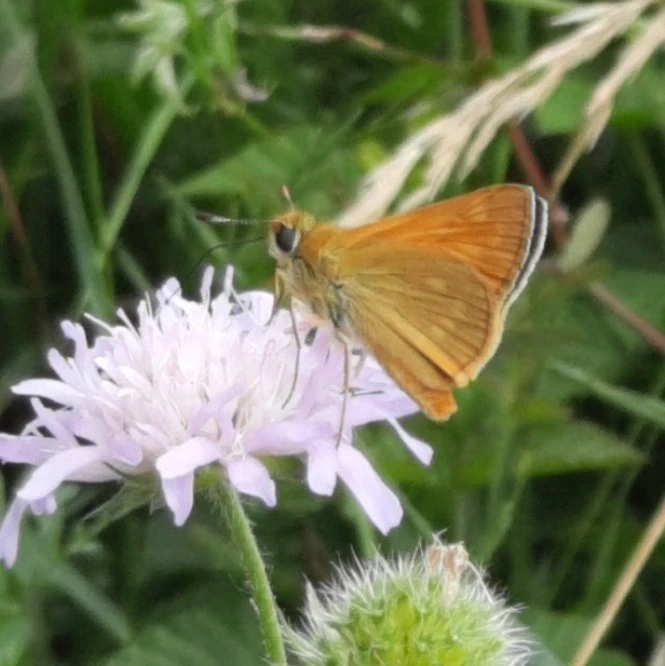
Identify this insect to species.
Ochlodes sylvanus (also Ochlodes venata)
